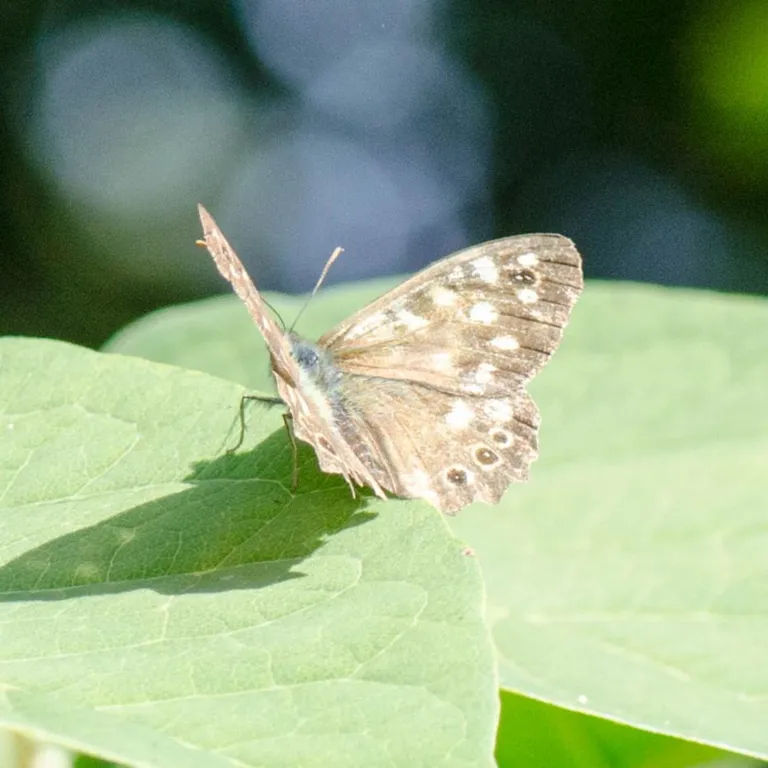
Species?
Pararge aegeria
